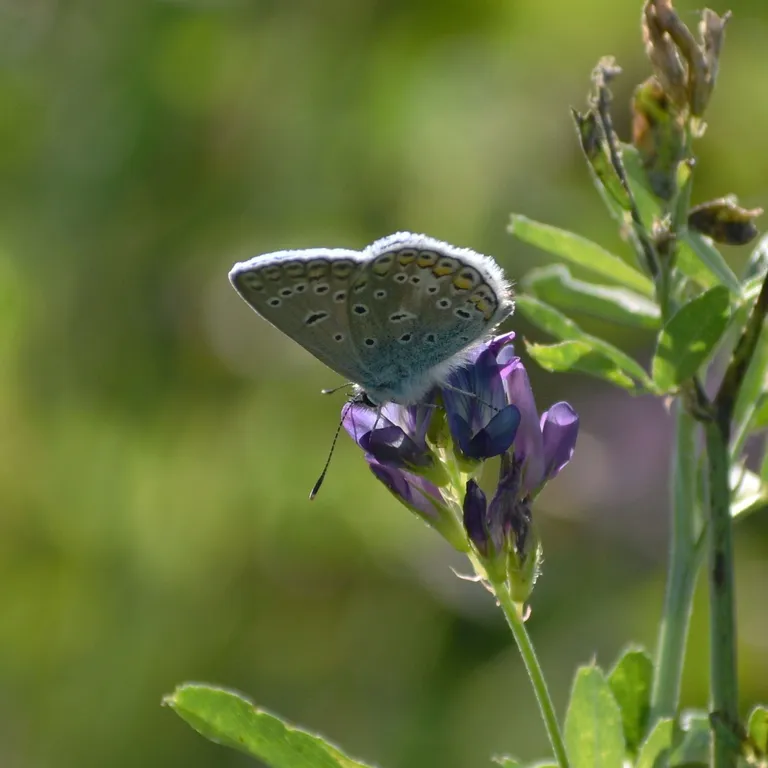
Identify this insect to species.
Polyommatus icarus
